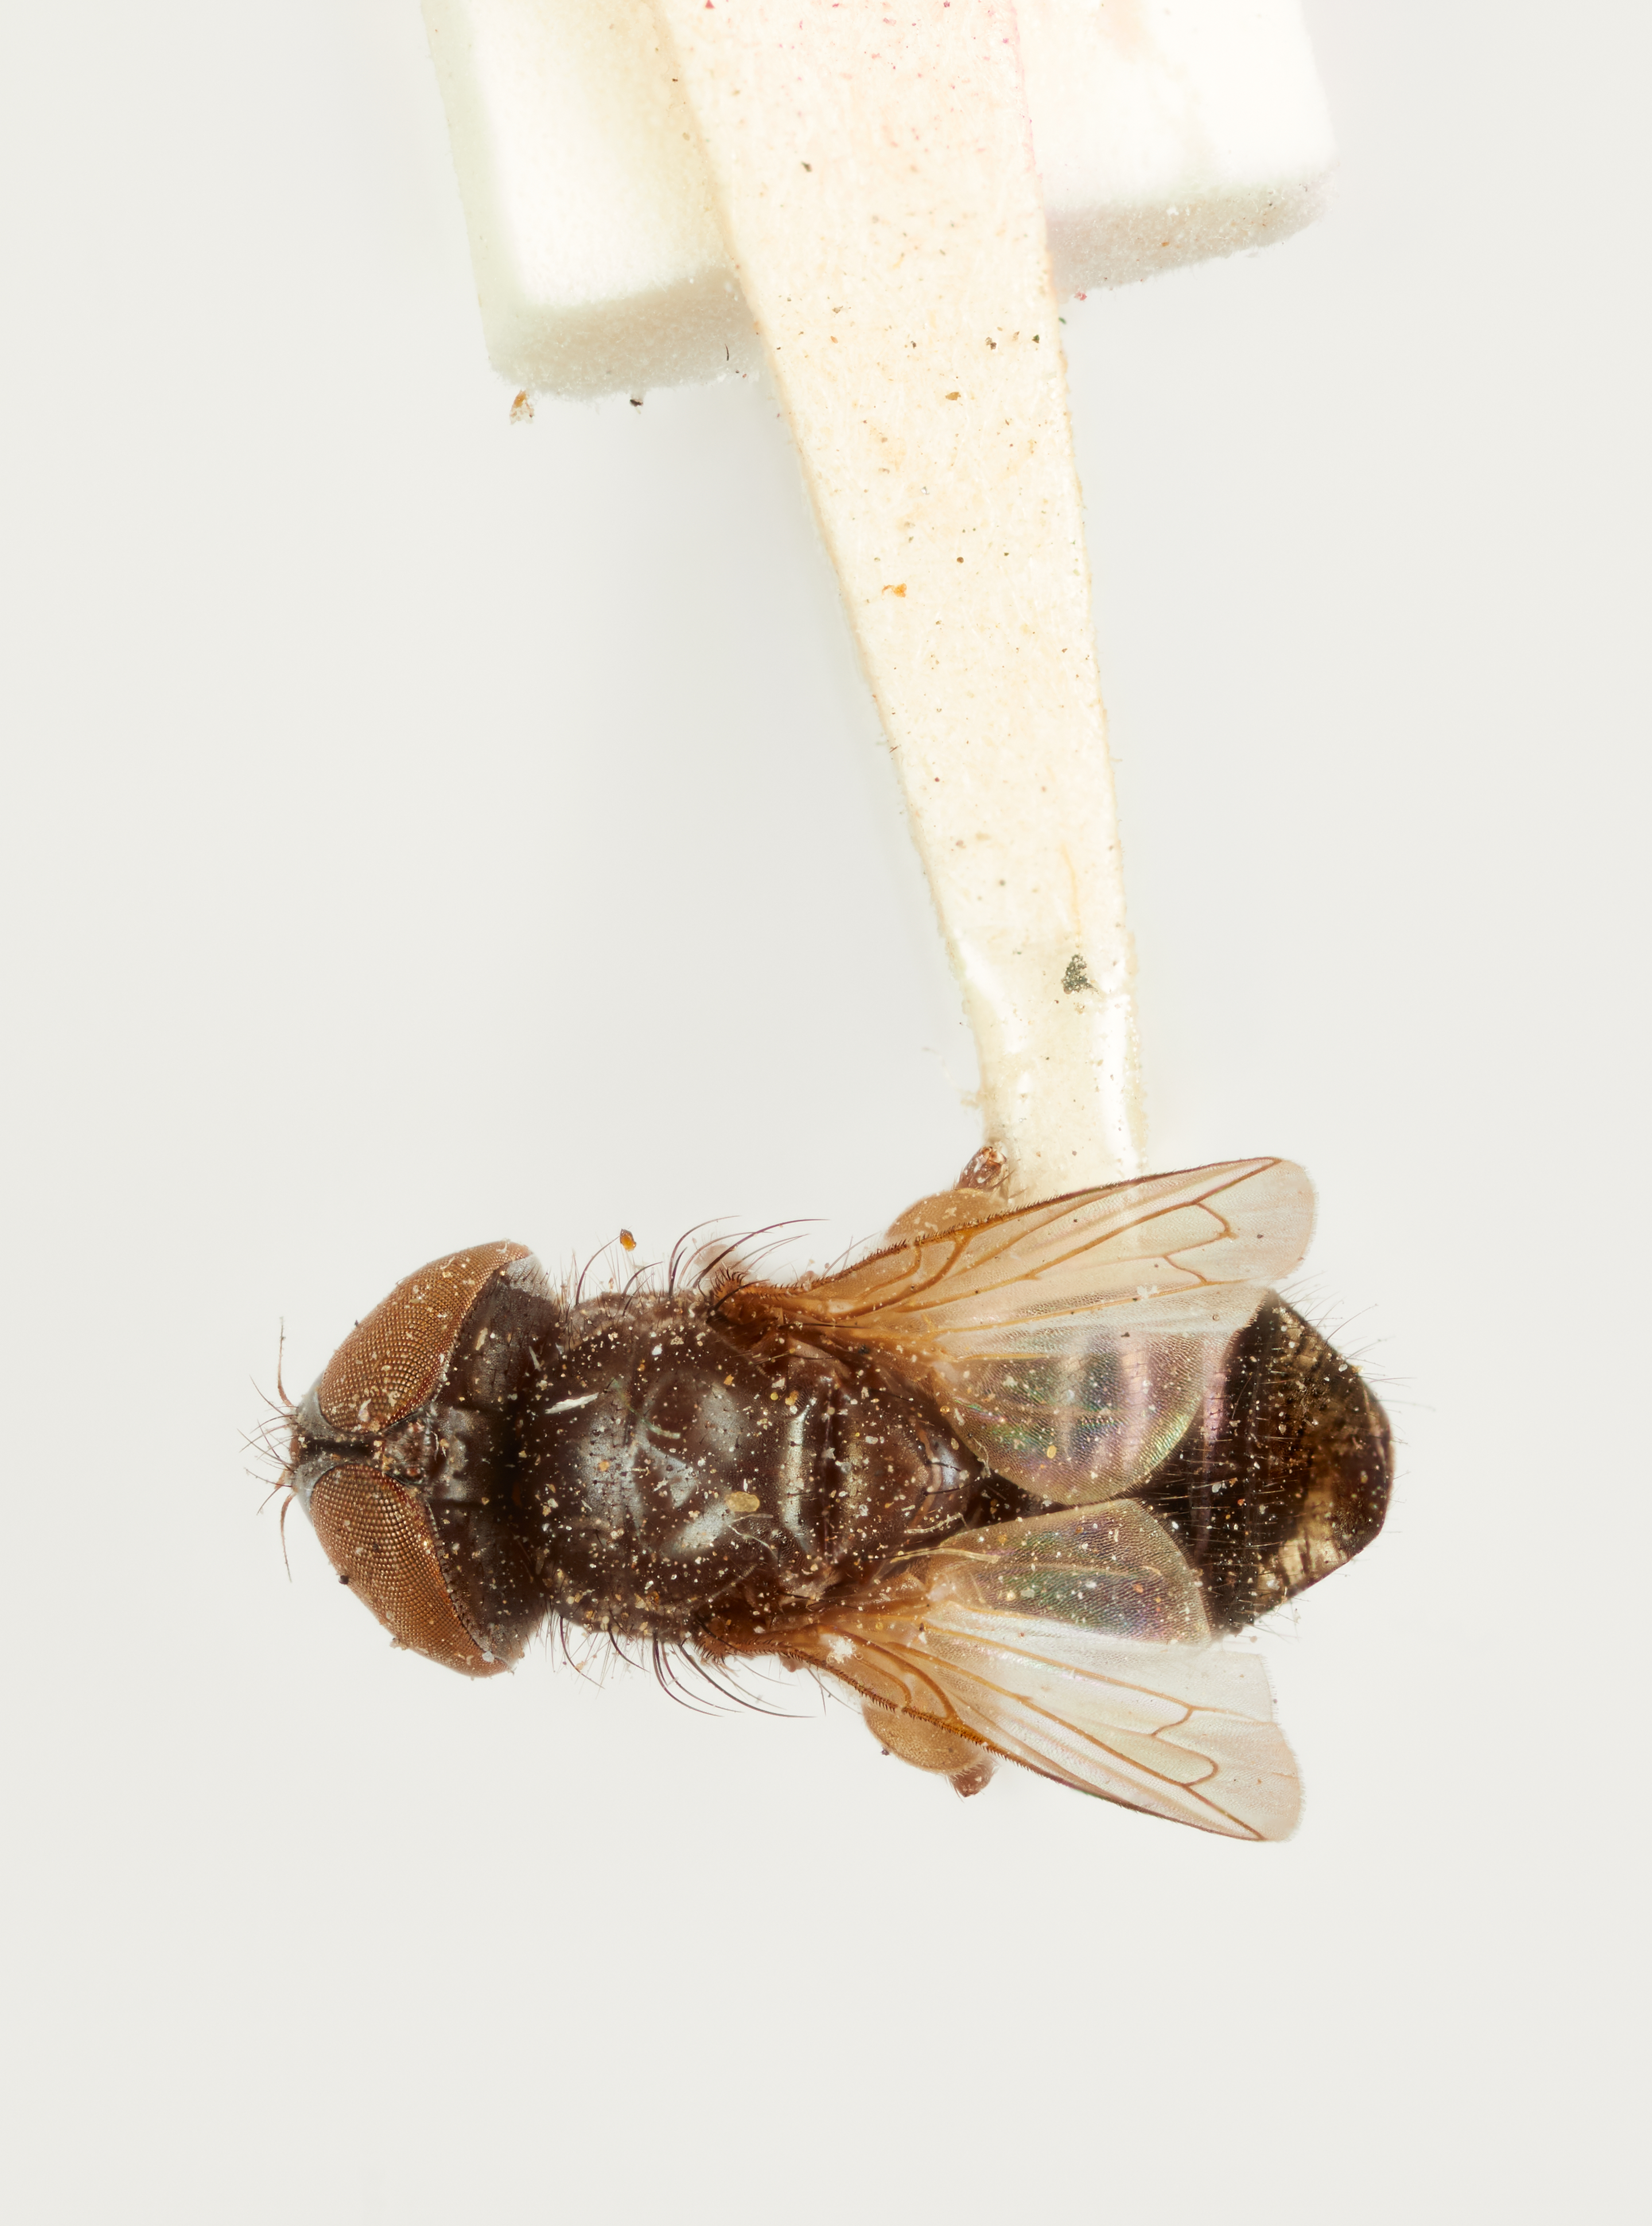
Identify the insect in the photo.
Phorantha calyptrata
